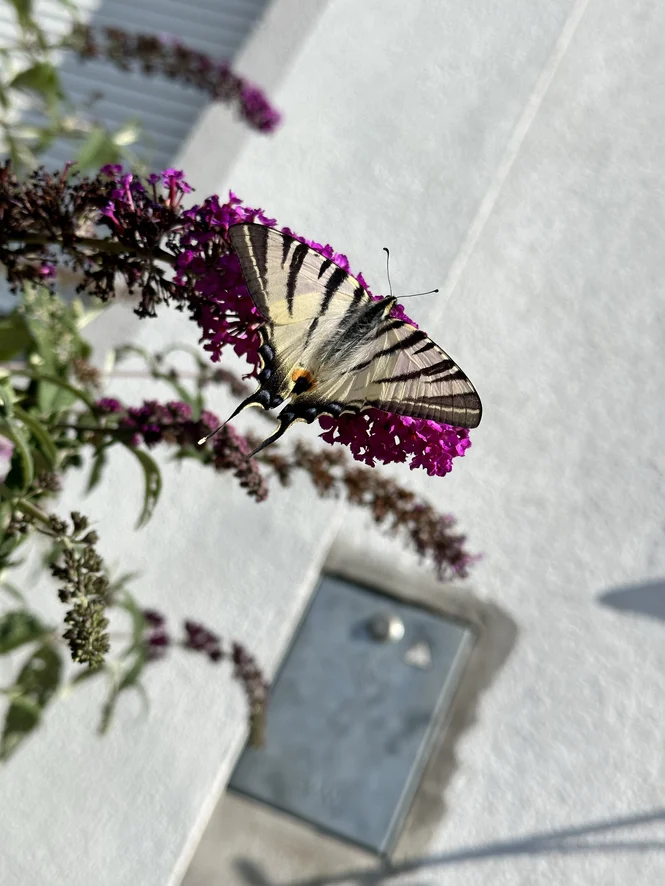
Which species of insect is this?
Iphiclides podalirius
